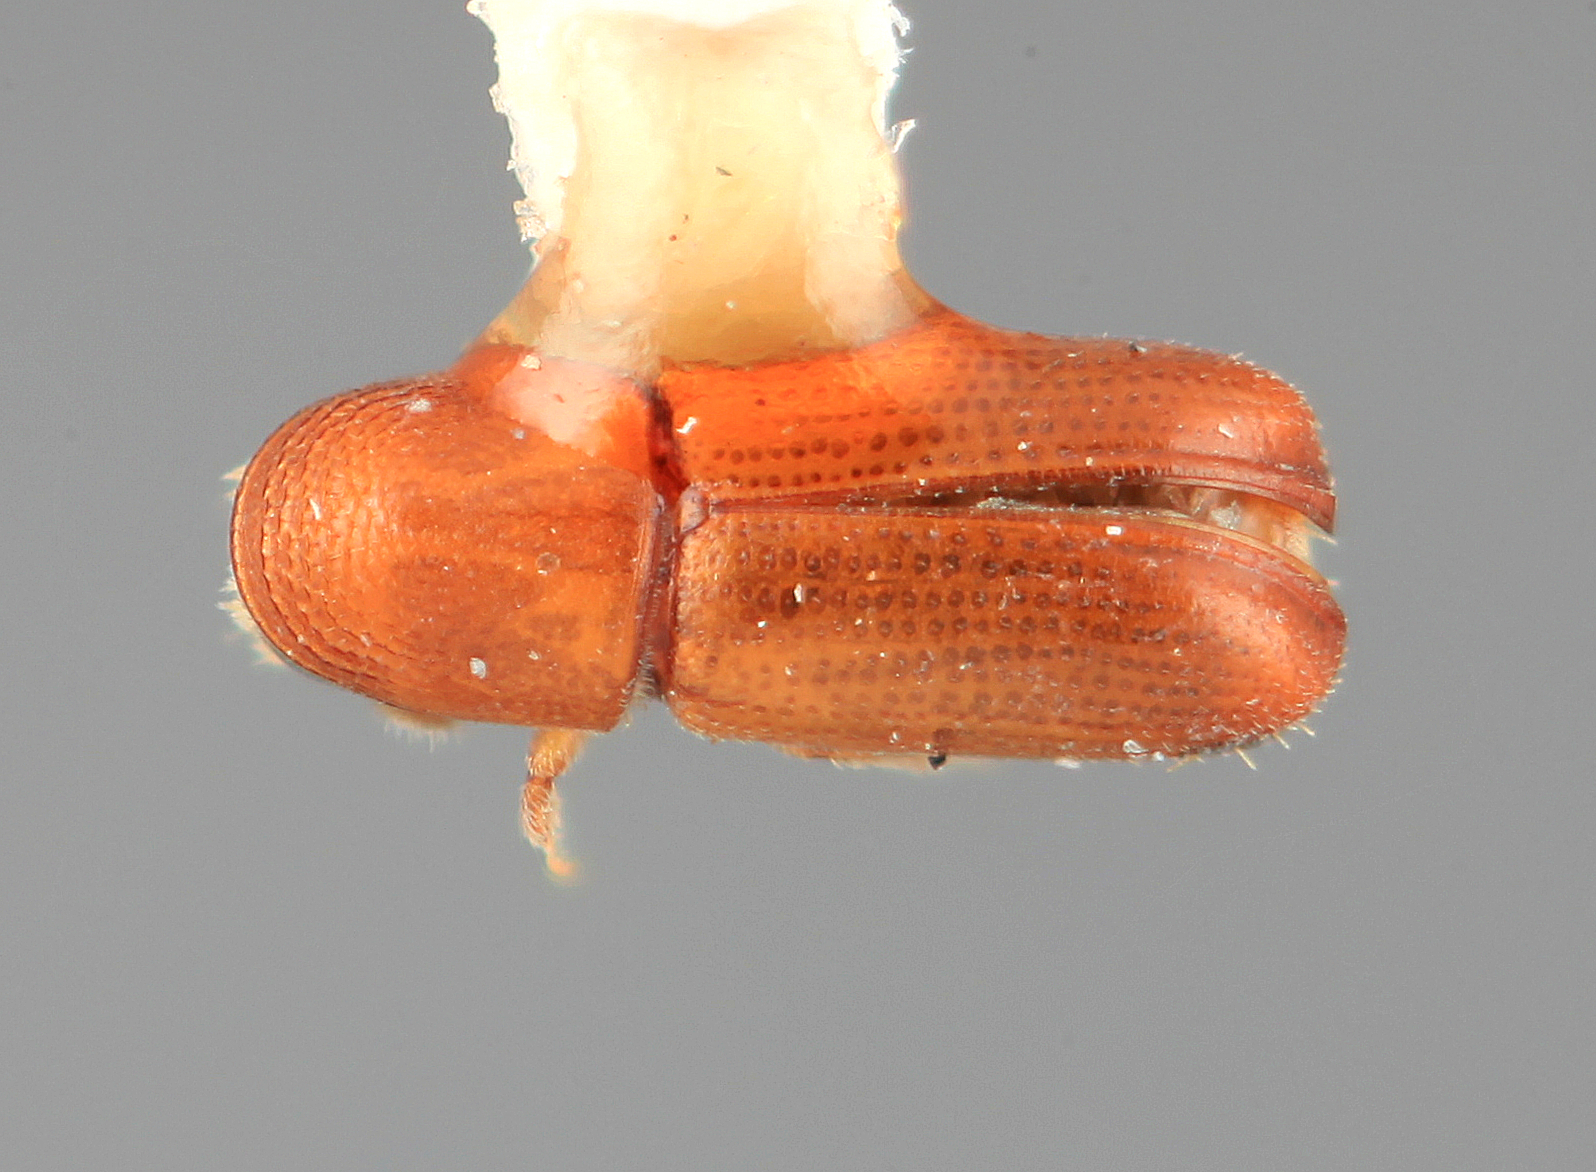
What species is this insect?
Araptus exigialis
